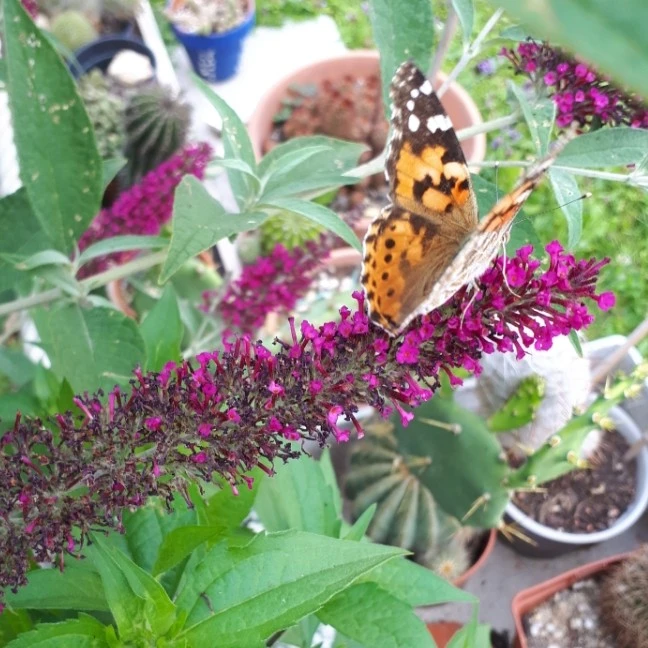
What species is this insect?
Vanessa cardui
